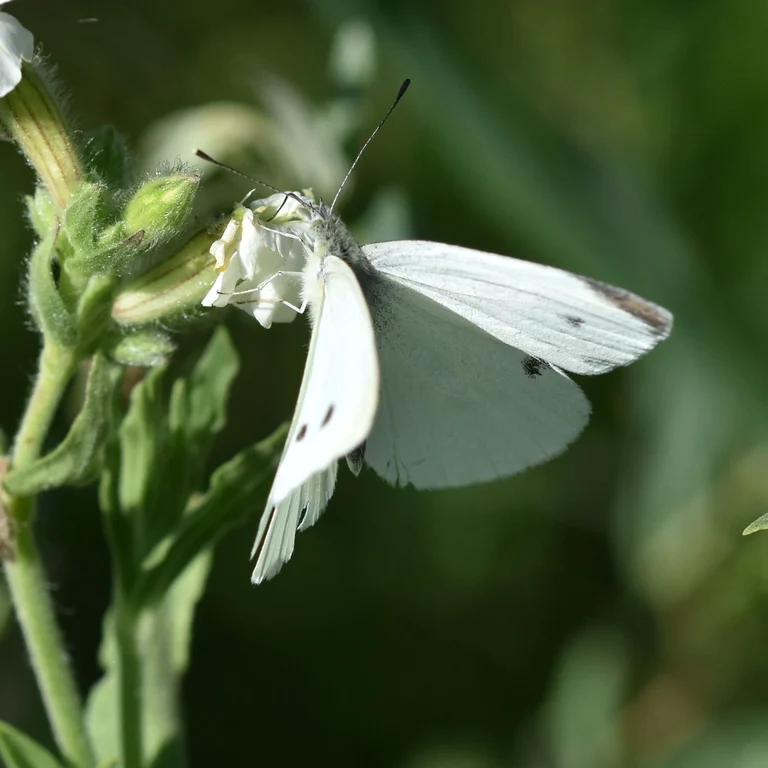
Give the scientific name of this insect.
Pieris rapae
